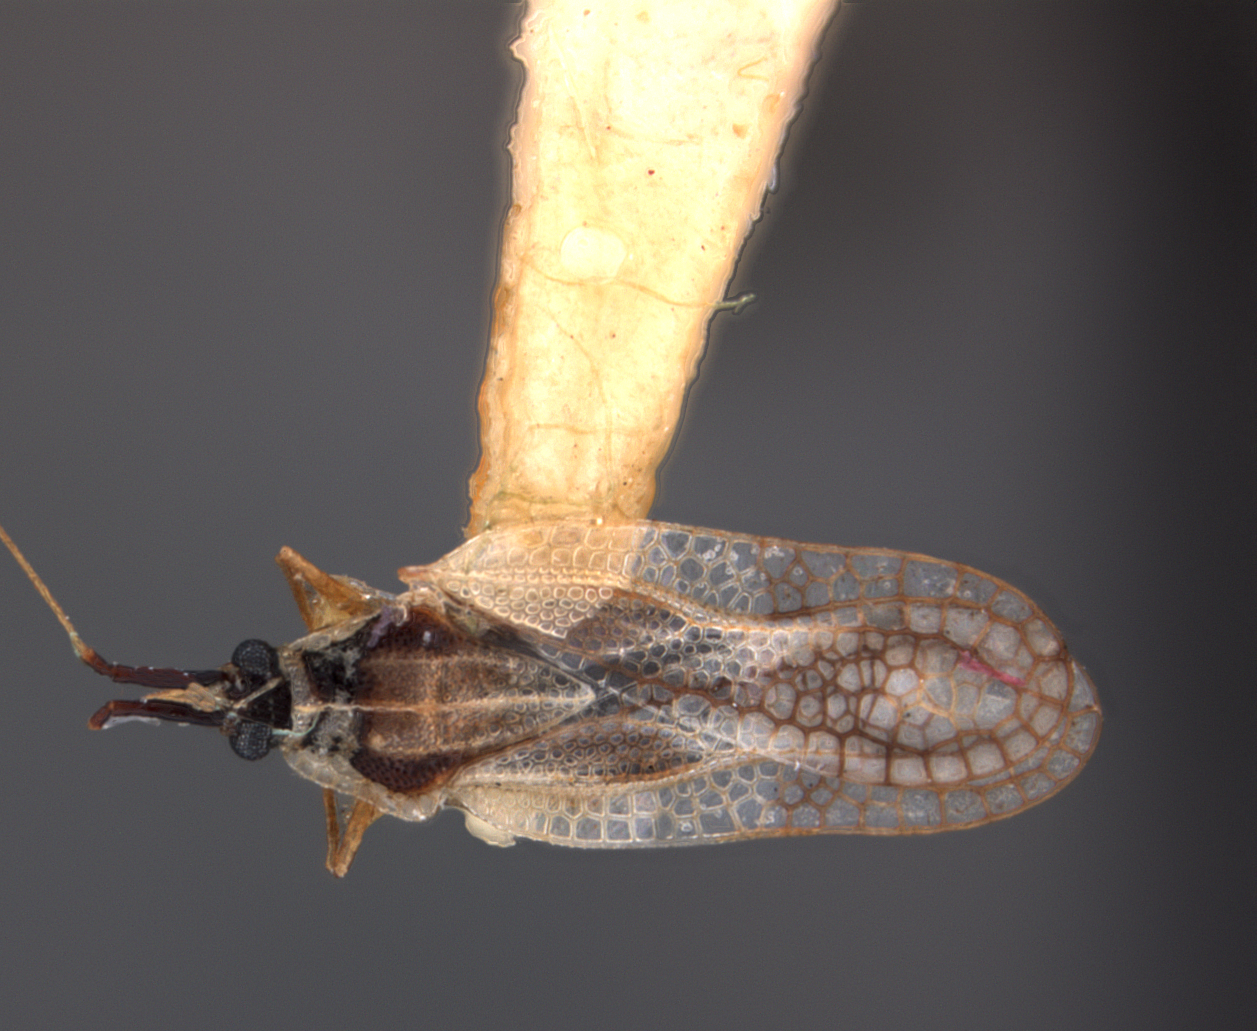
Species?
Leptopharsa satipona
